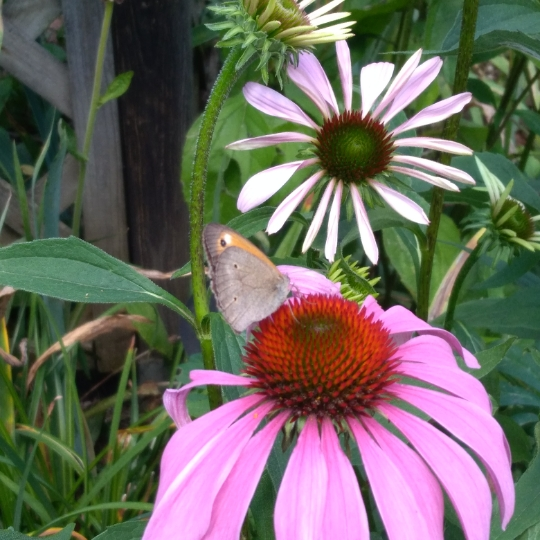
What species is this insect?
Maniola jurtina
